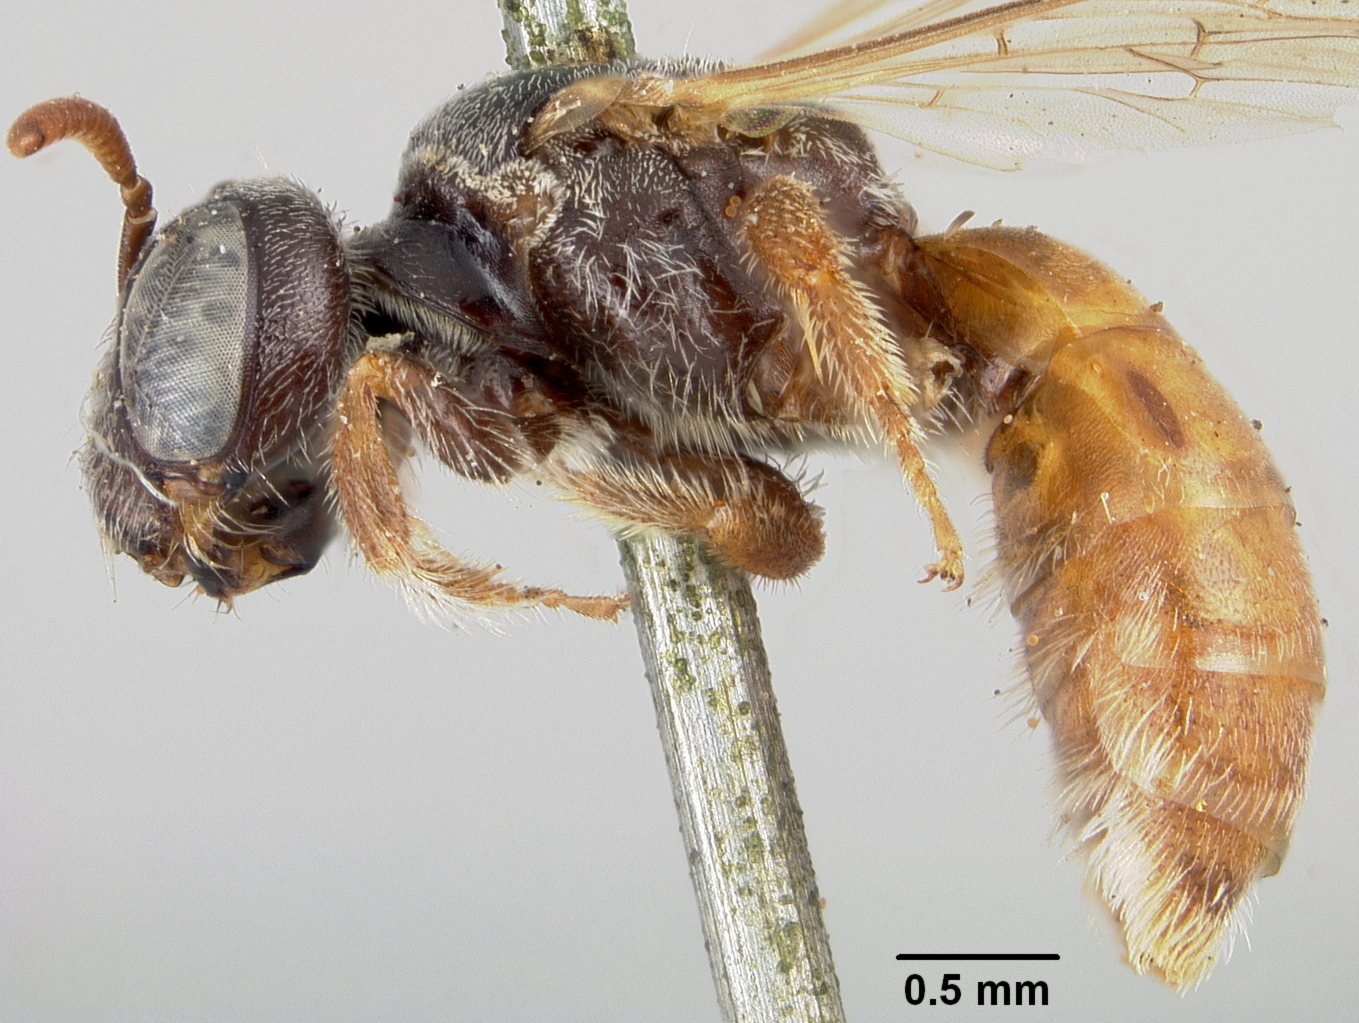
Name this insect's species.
Panurginus callurus
